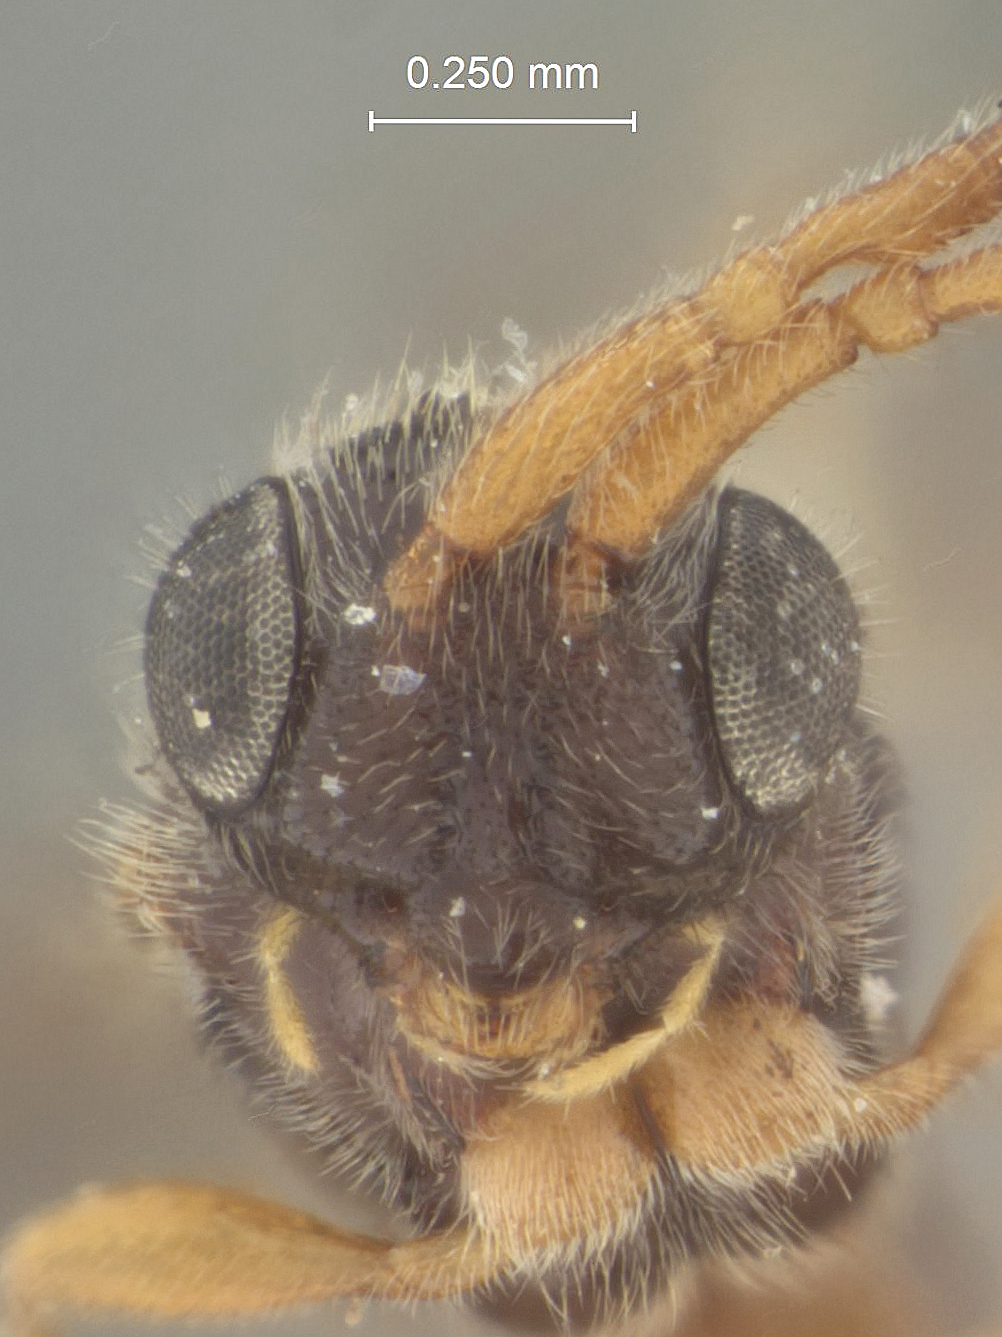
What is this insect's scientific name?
Pantoclis similis
